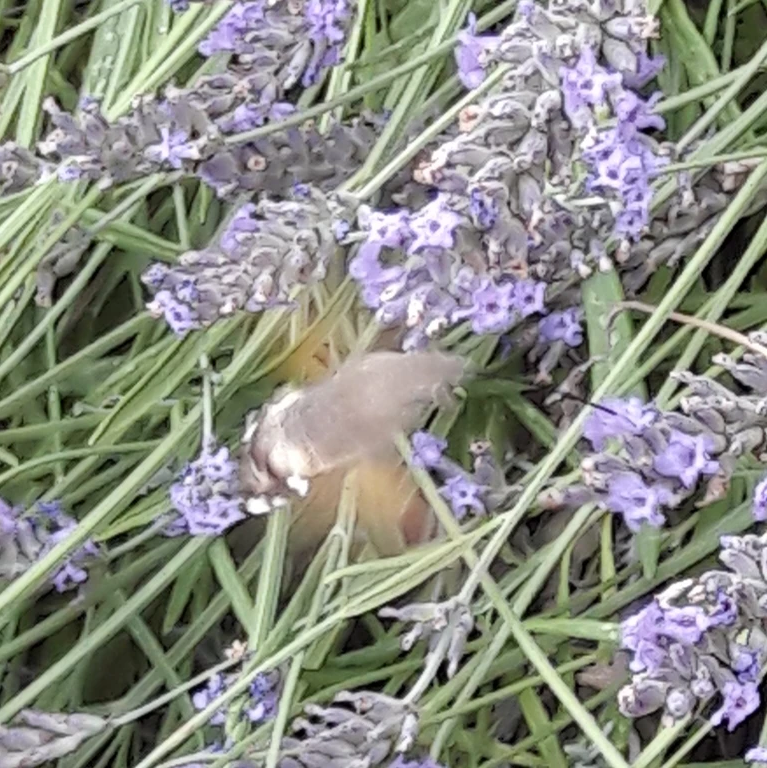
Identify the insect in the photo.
Macroglossum stellatarum
